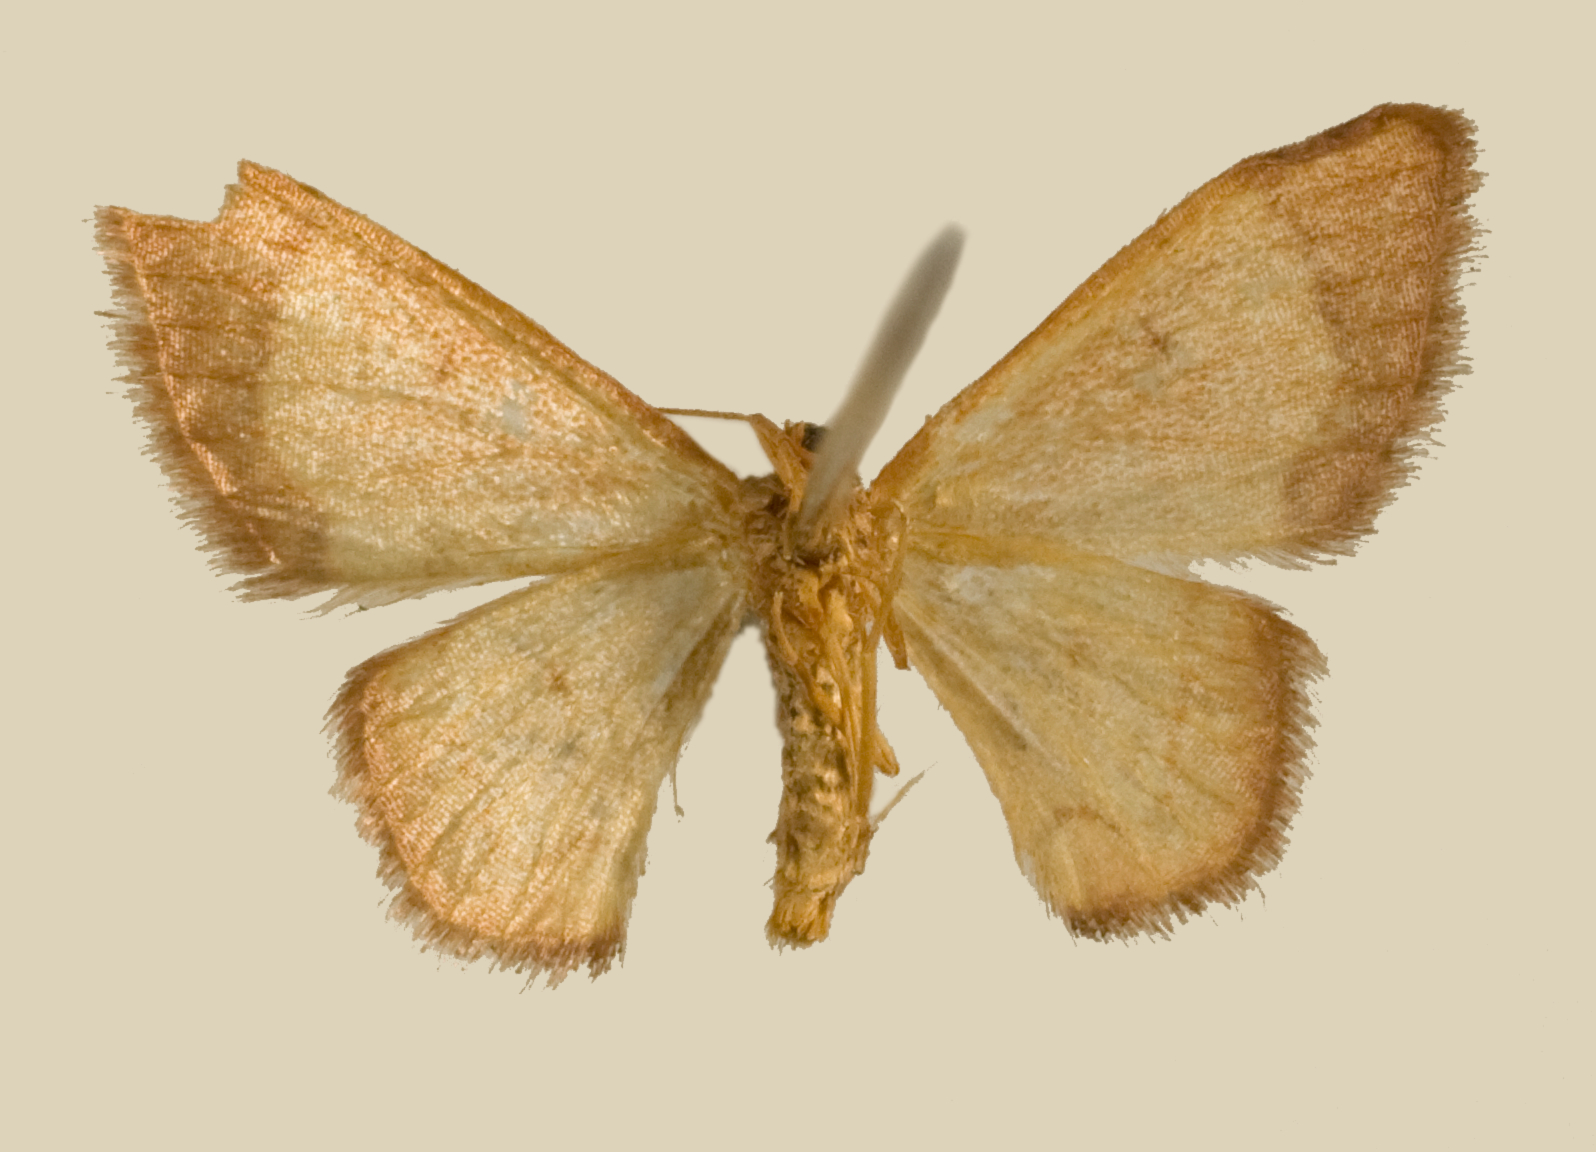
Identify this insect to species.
Ptychopoda ustimargo
